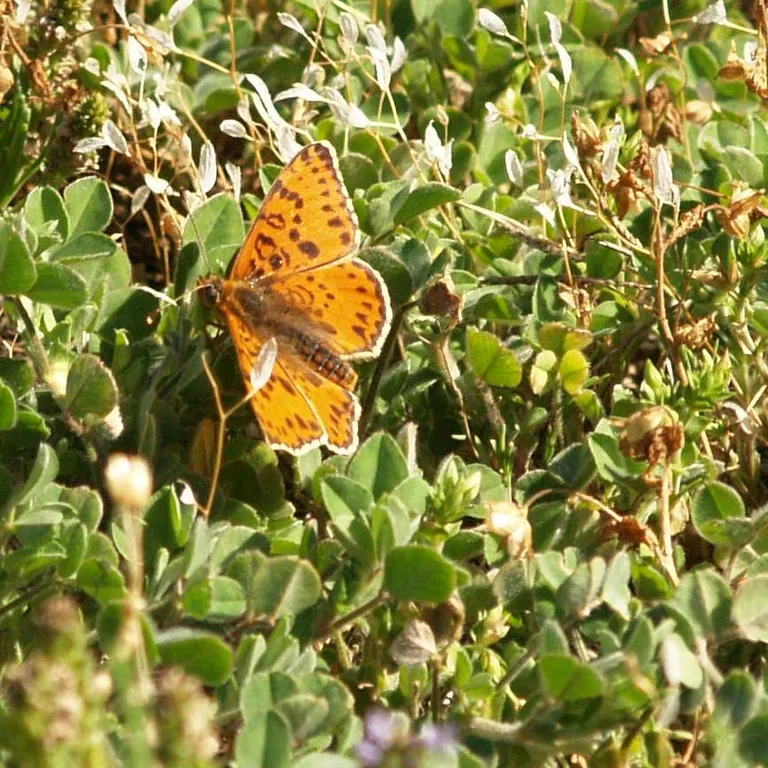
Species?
Melitaea didyma
